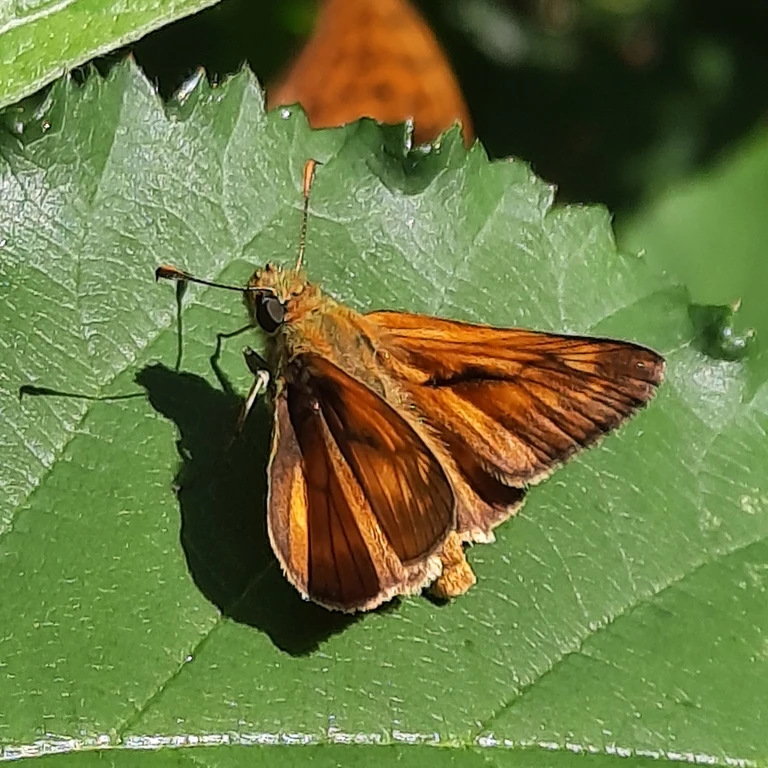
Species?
Ochlodes sylvanus (also Ochlodes venata)
